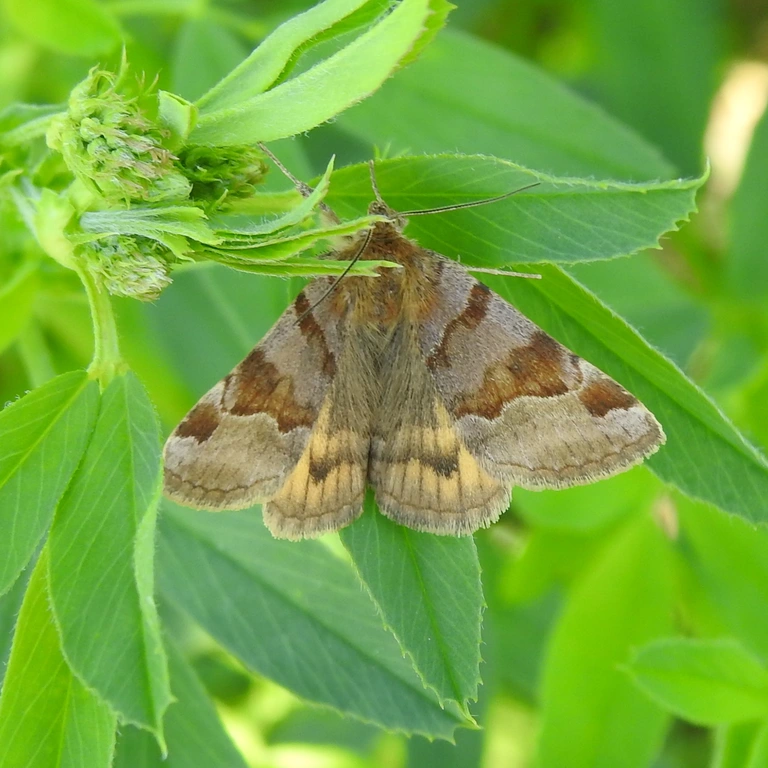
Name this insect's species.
Euclidia glyphica
